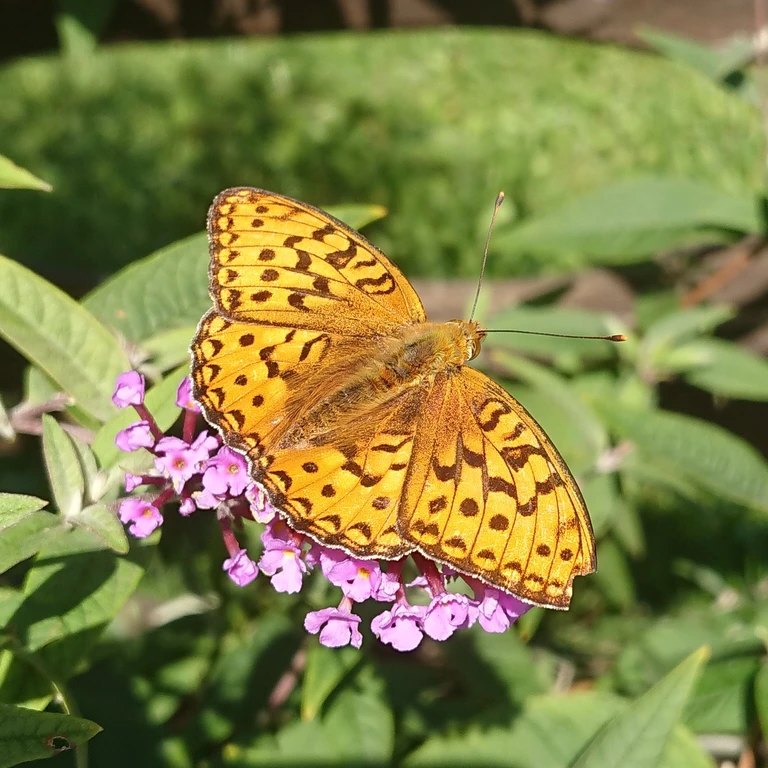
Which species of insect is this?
Fabriciana adippe
